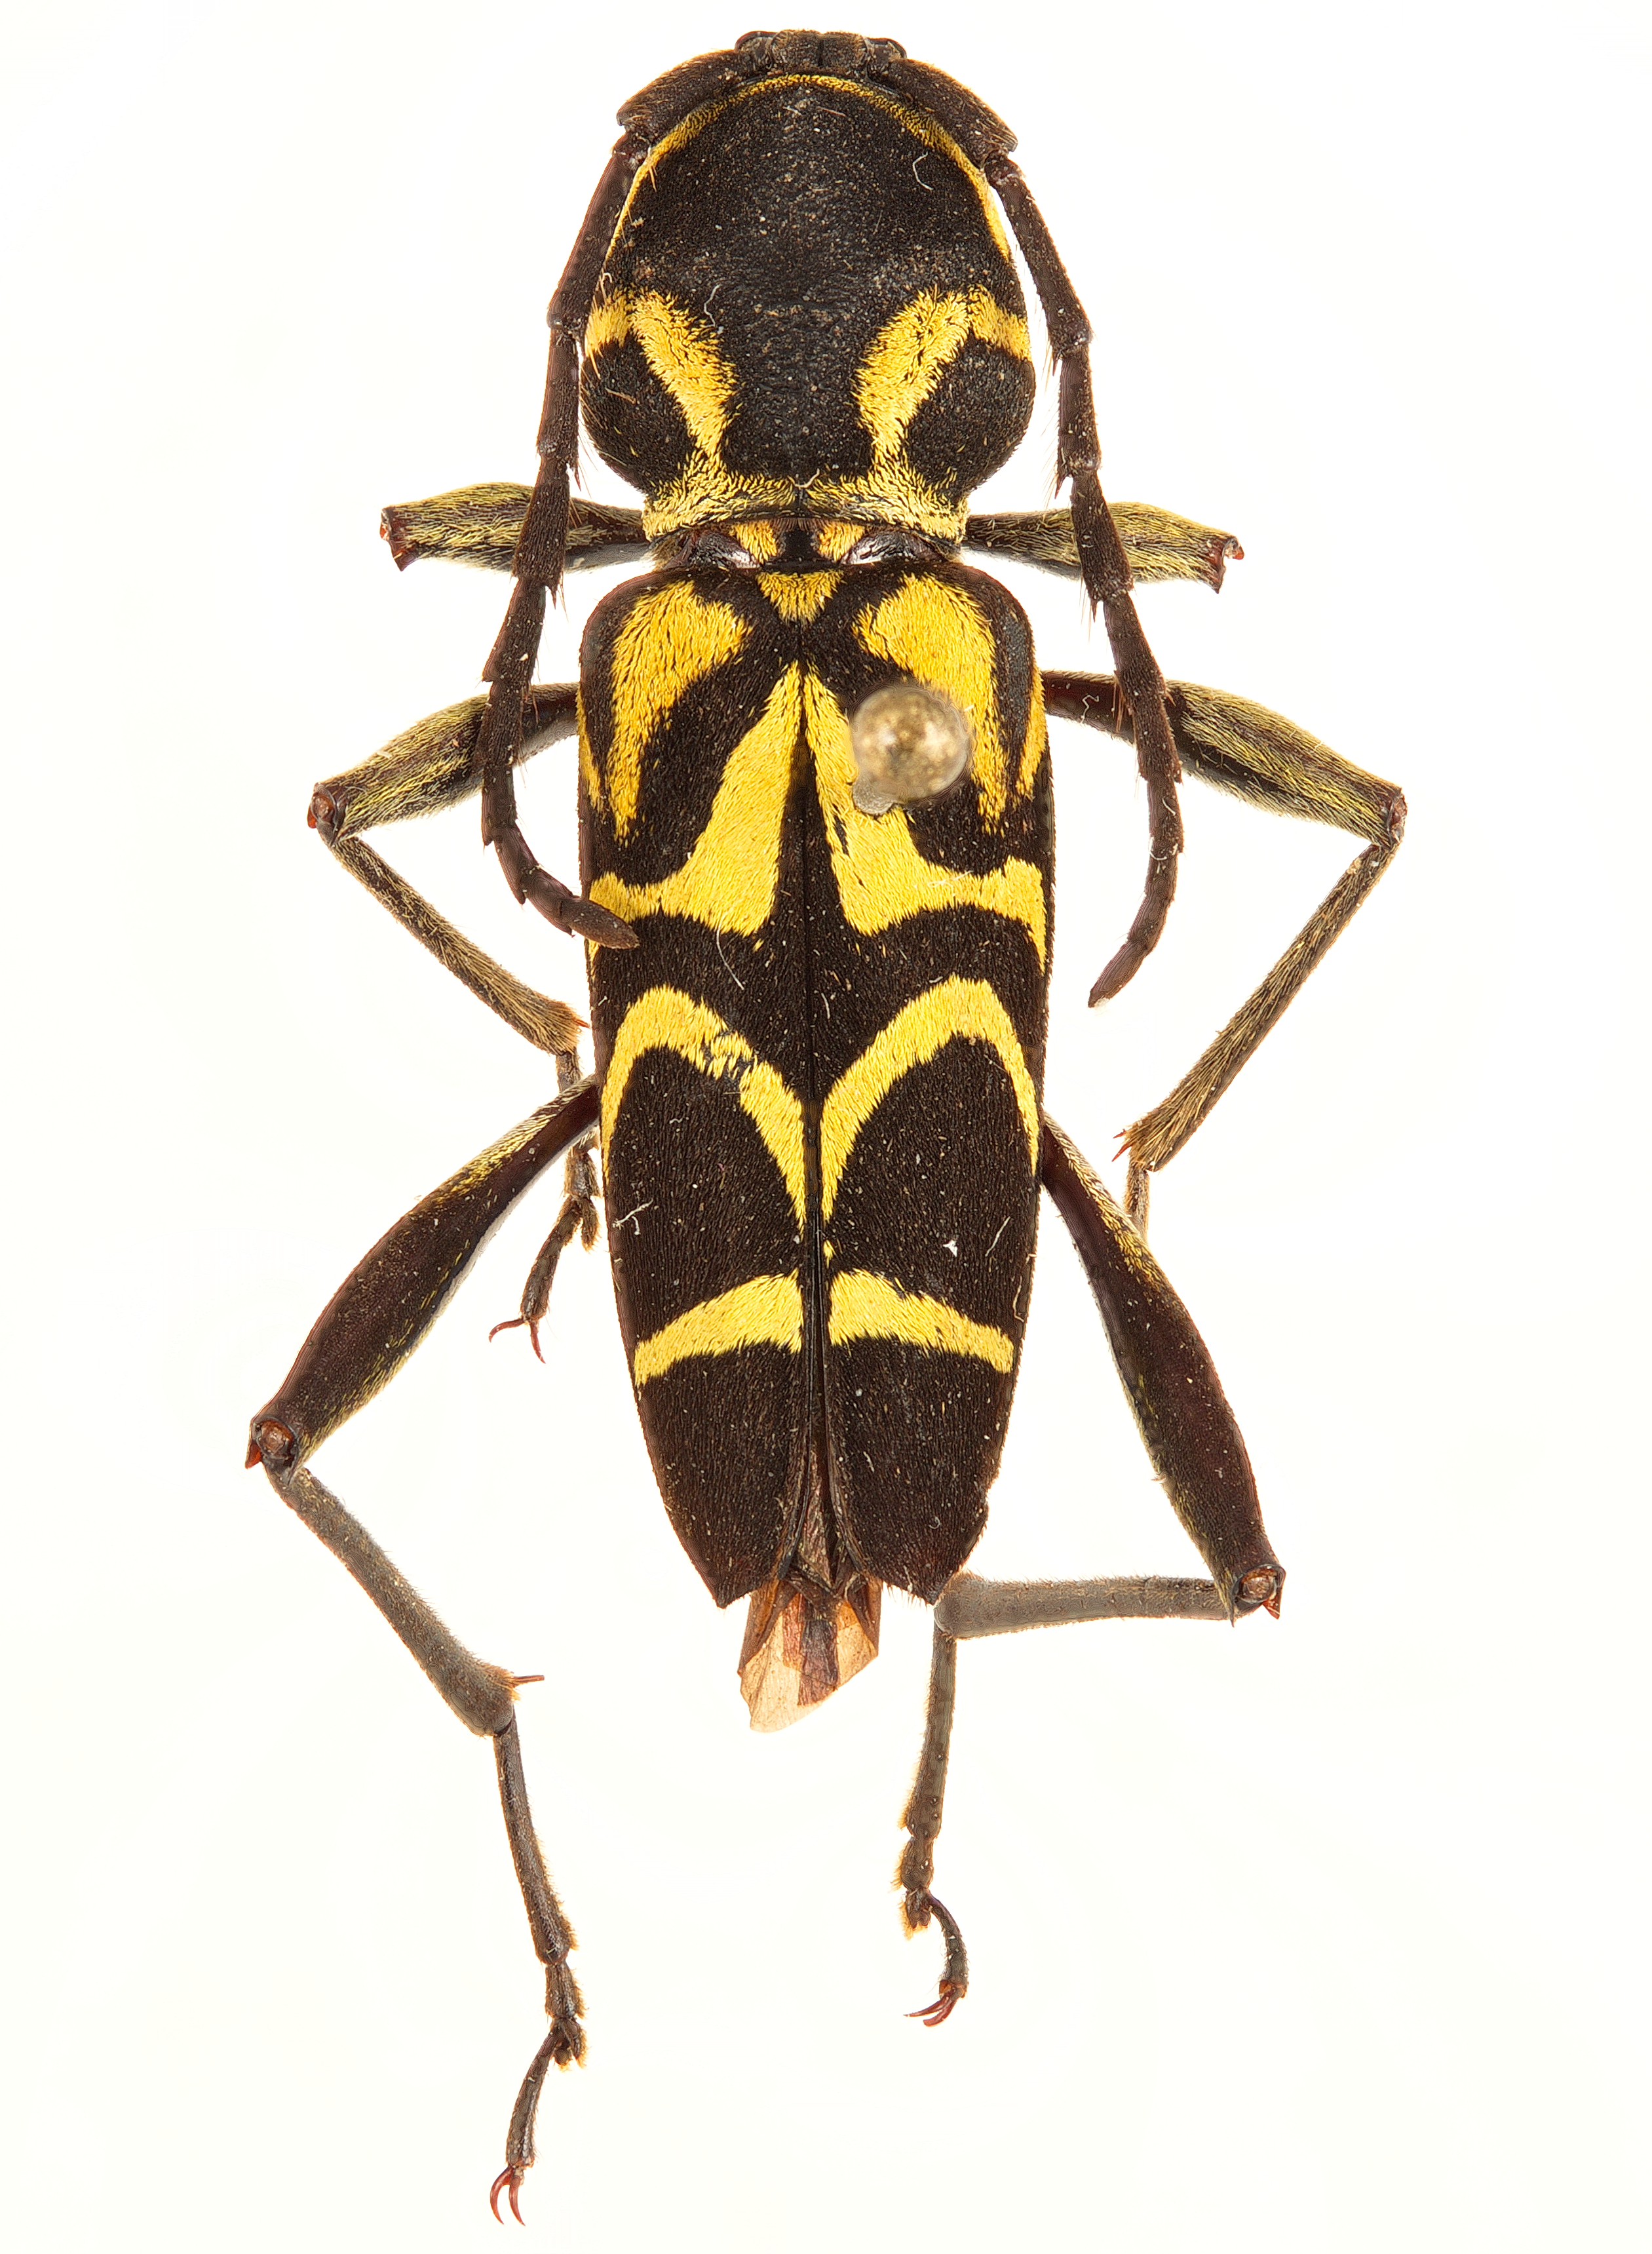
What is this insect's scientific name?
Clytosaurus siamensis
